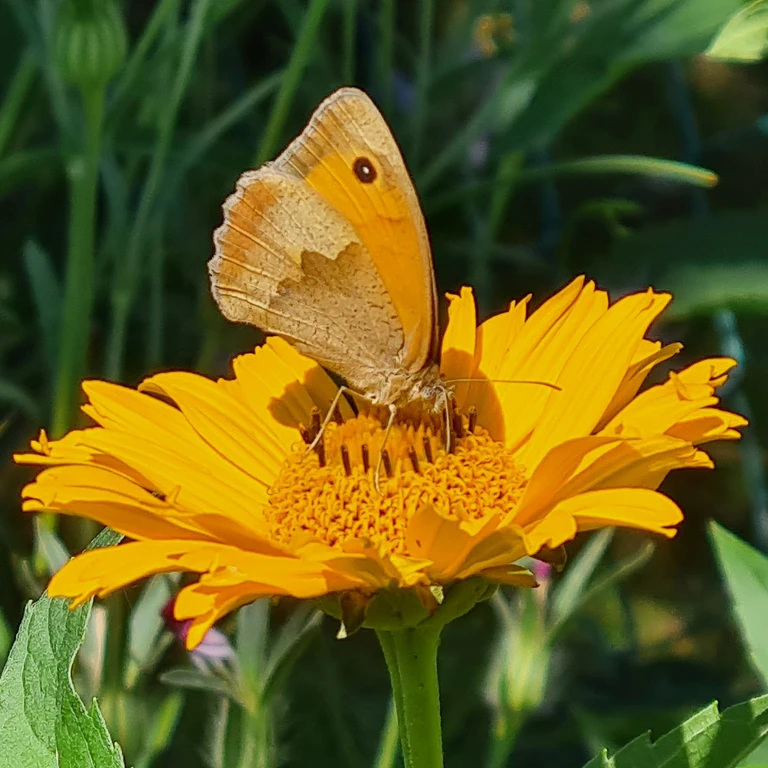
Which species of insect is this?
Maniola jurtina
